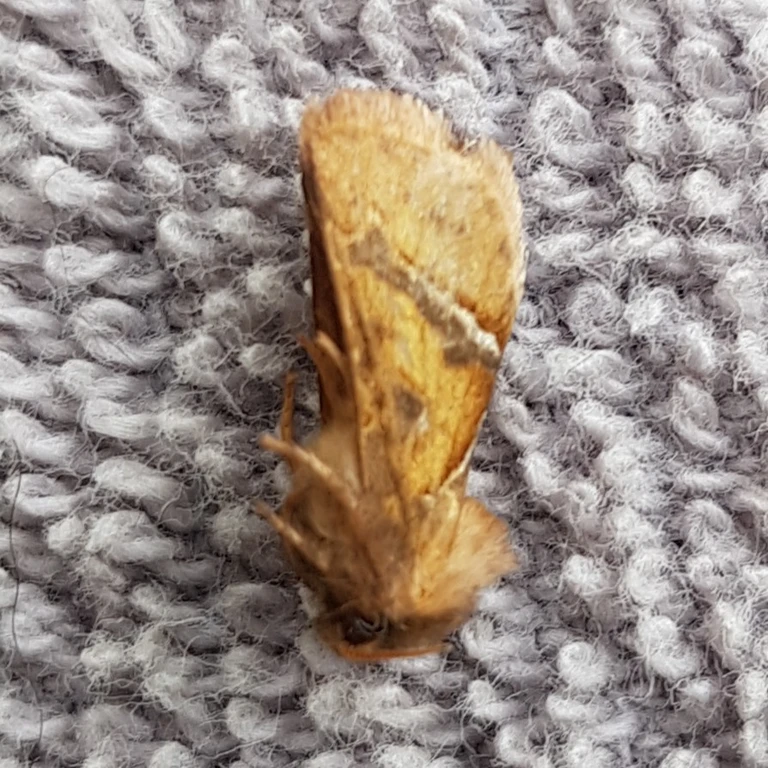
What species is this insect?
Triodia sylvina
